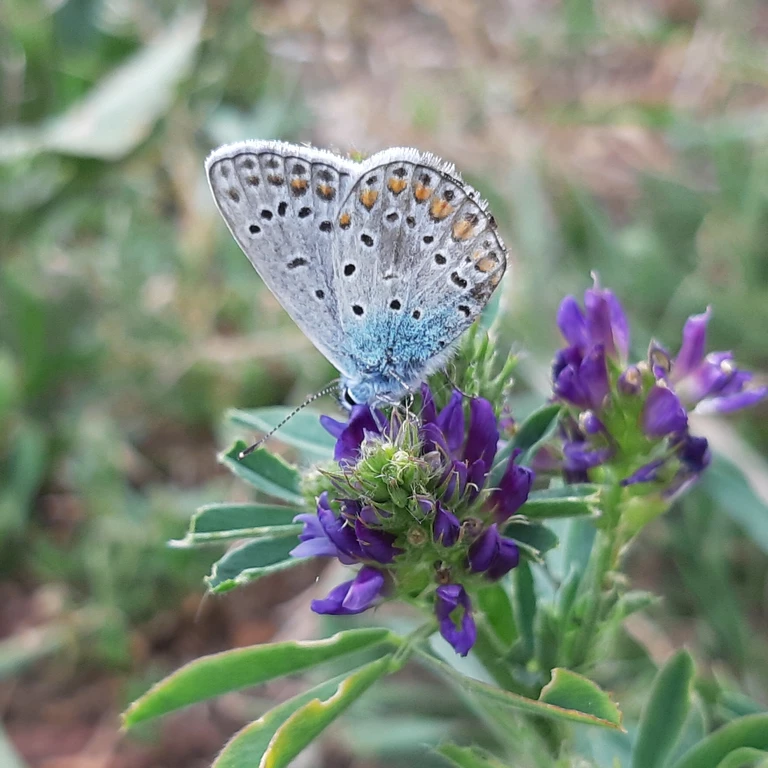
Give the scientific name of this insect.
Polyommatus icarus
